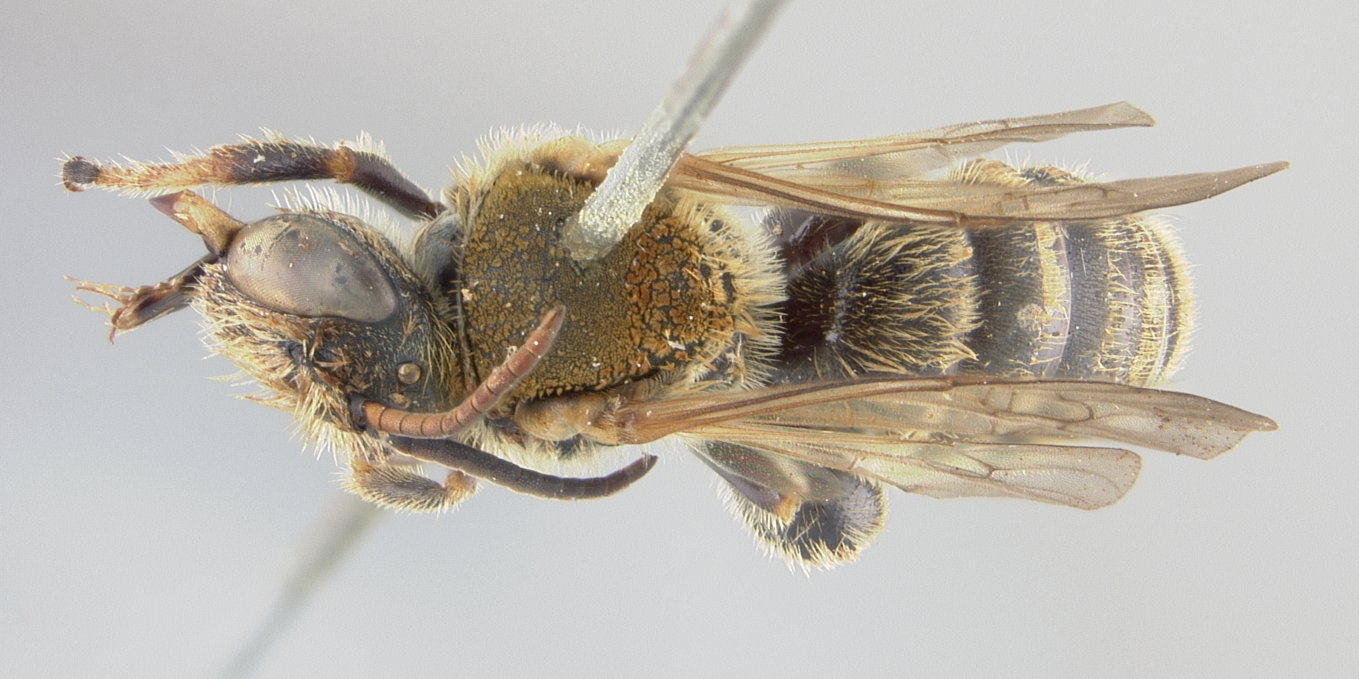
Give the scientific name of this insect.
Nomia goniognatha
